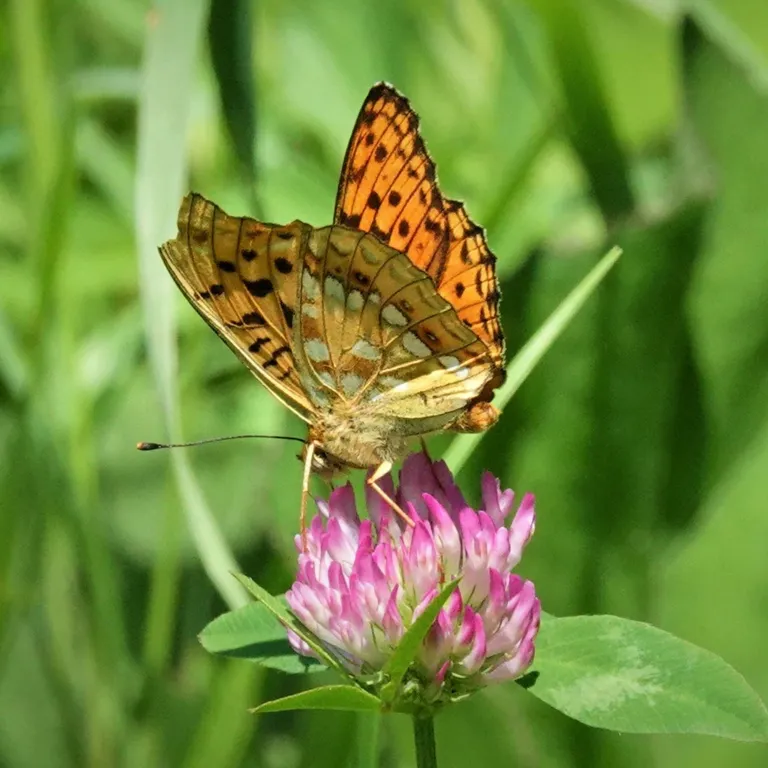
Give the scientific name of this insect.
Fabriciana adippe
